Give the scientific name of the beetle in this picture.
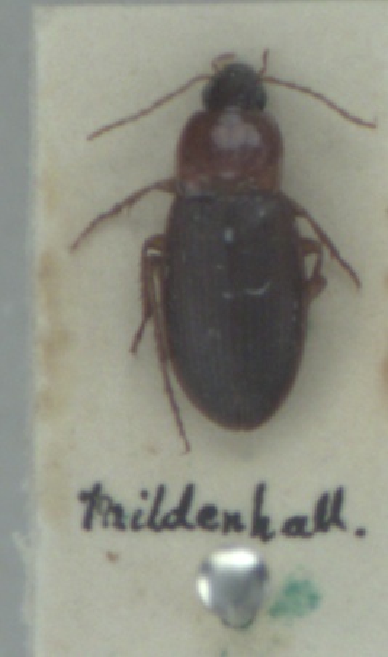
Calathus cinctus
